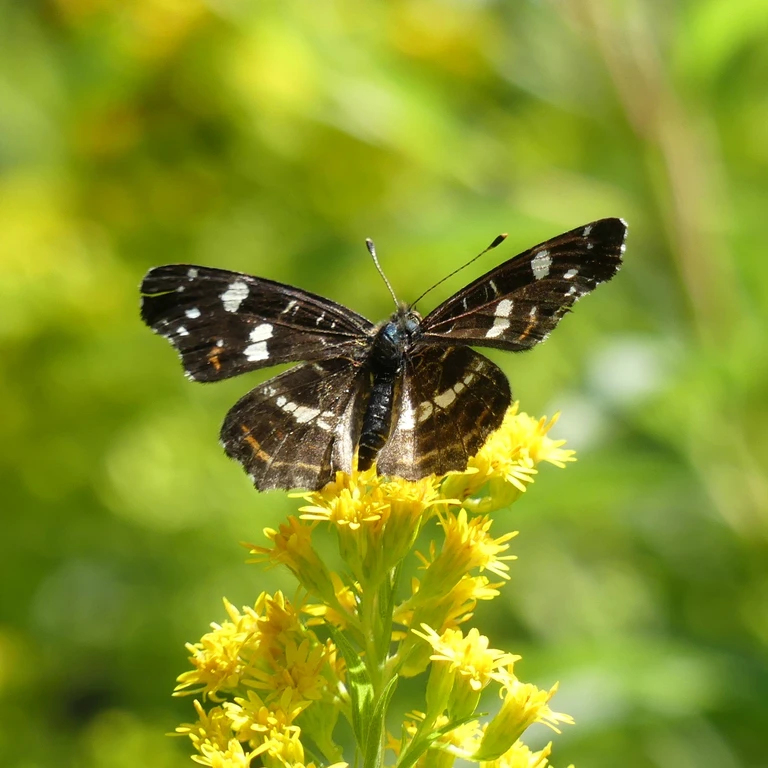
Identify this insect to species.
Araschnia levana
